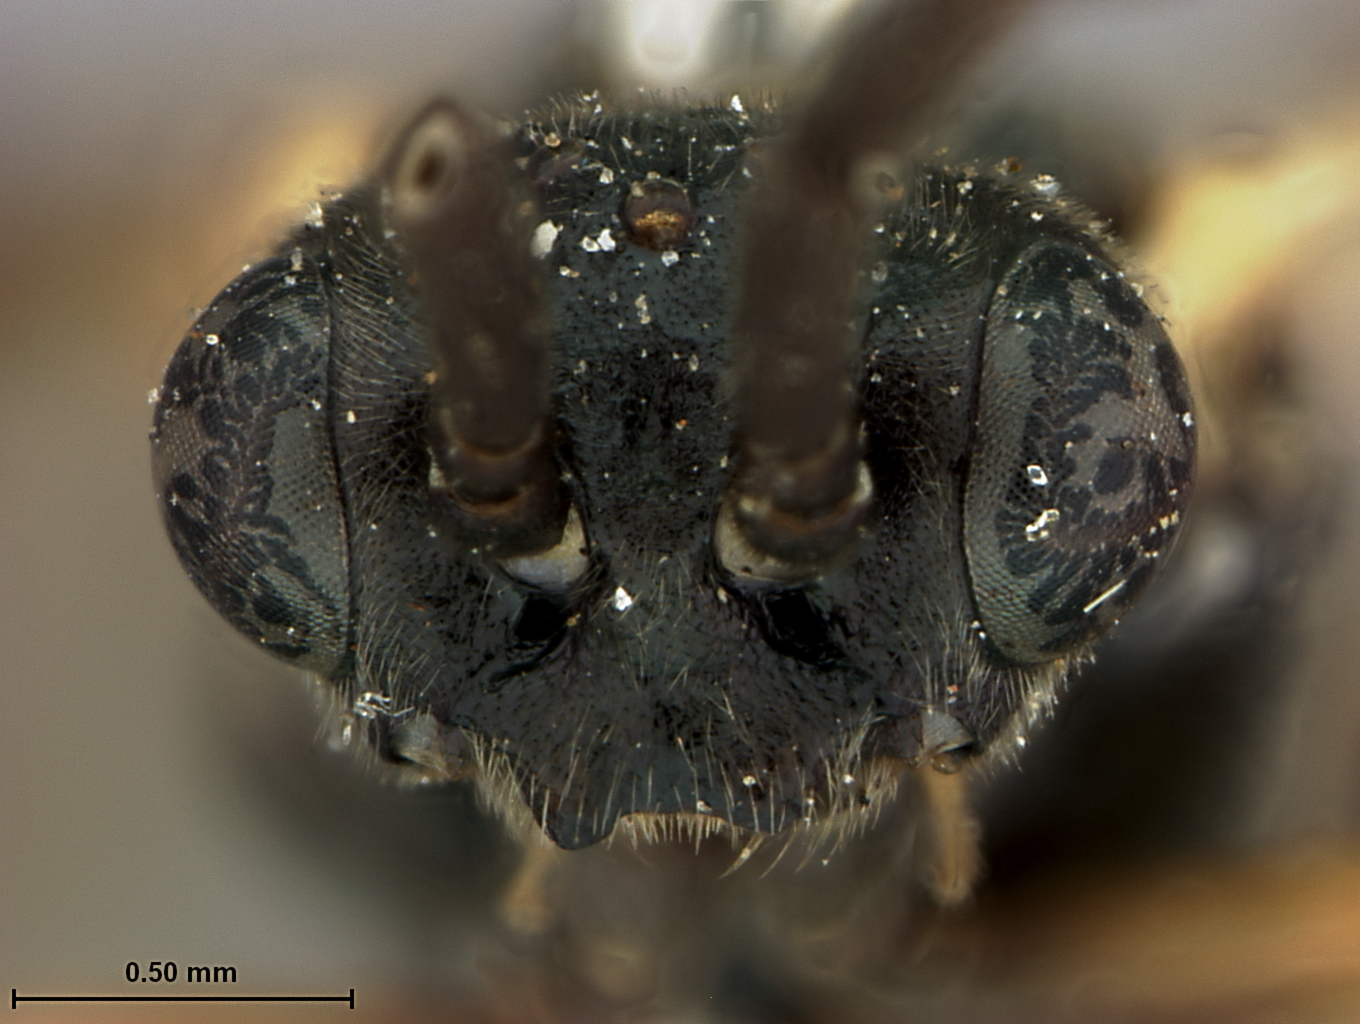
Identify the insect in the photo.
Harpiphorus marculatus
